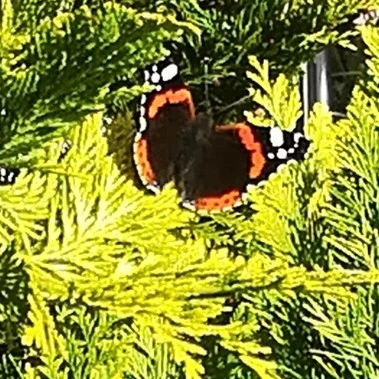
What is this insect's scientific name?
Vanessa atalanta
